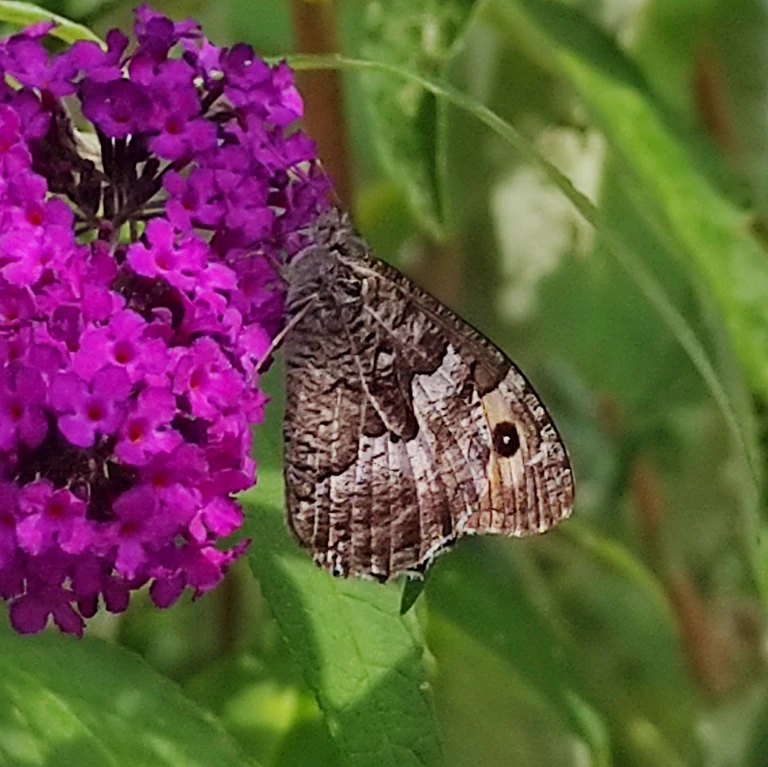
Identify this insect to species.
Hipparchia semele
